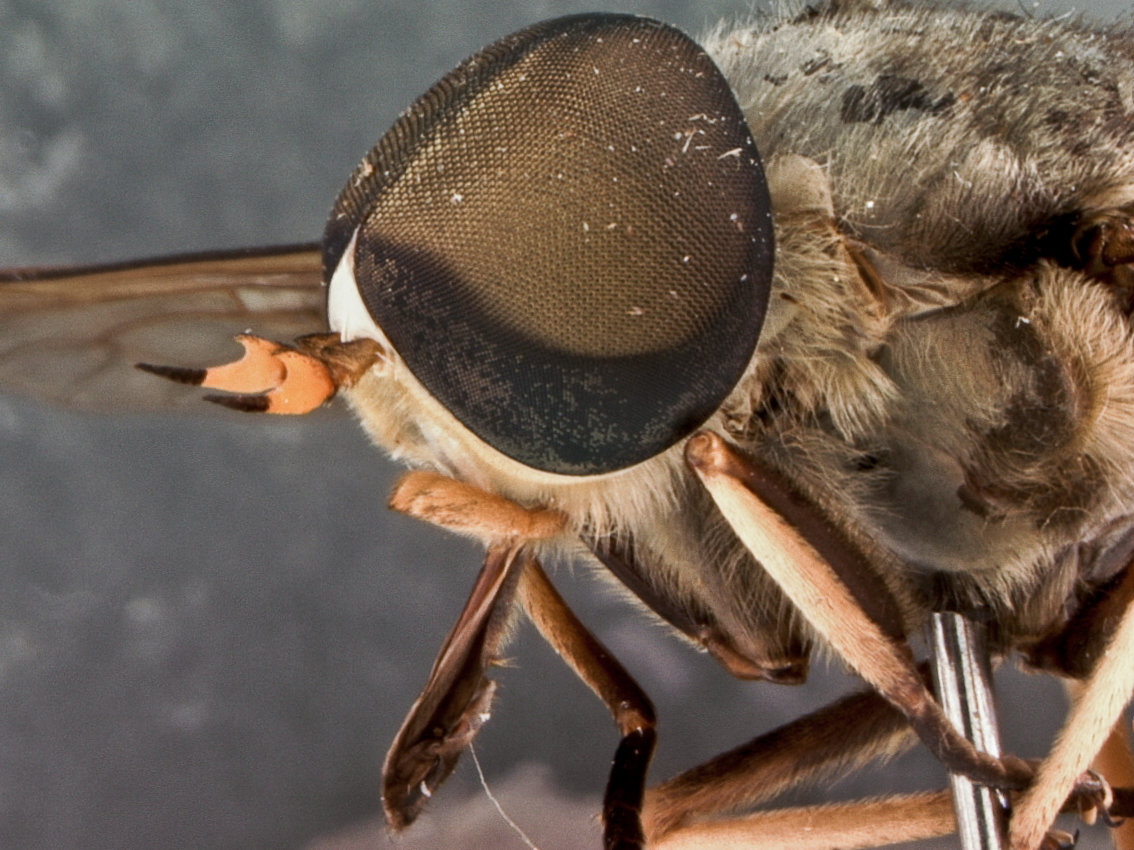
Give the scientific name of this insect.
Tabanus trigonus
